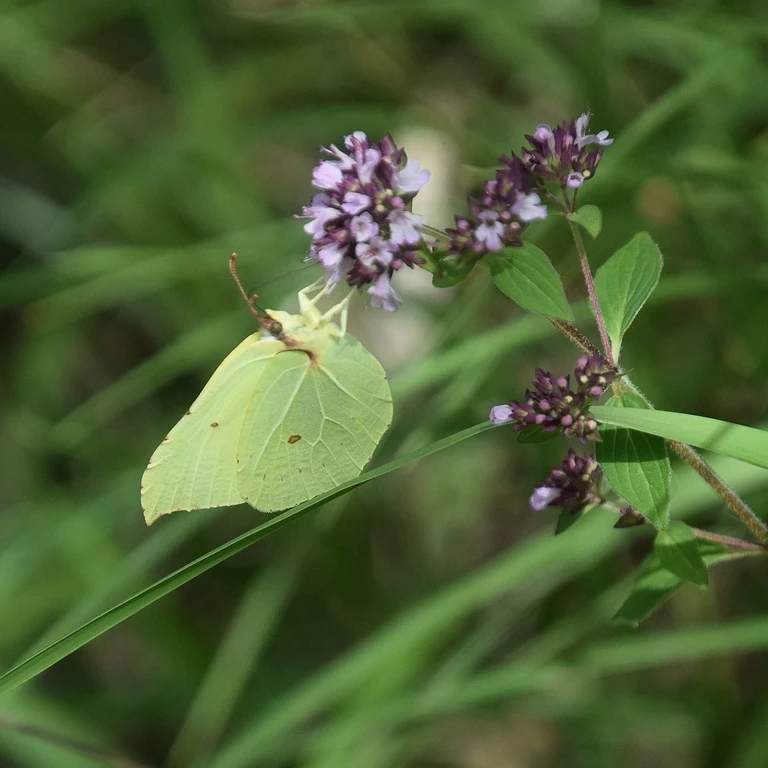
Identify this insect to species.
Gonepteryx rhamni
